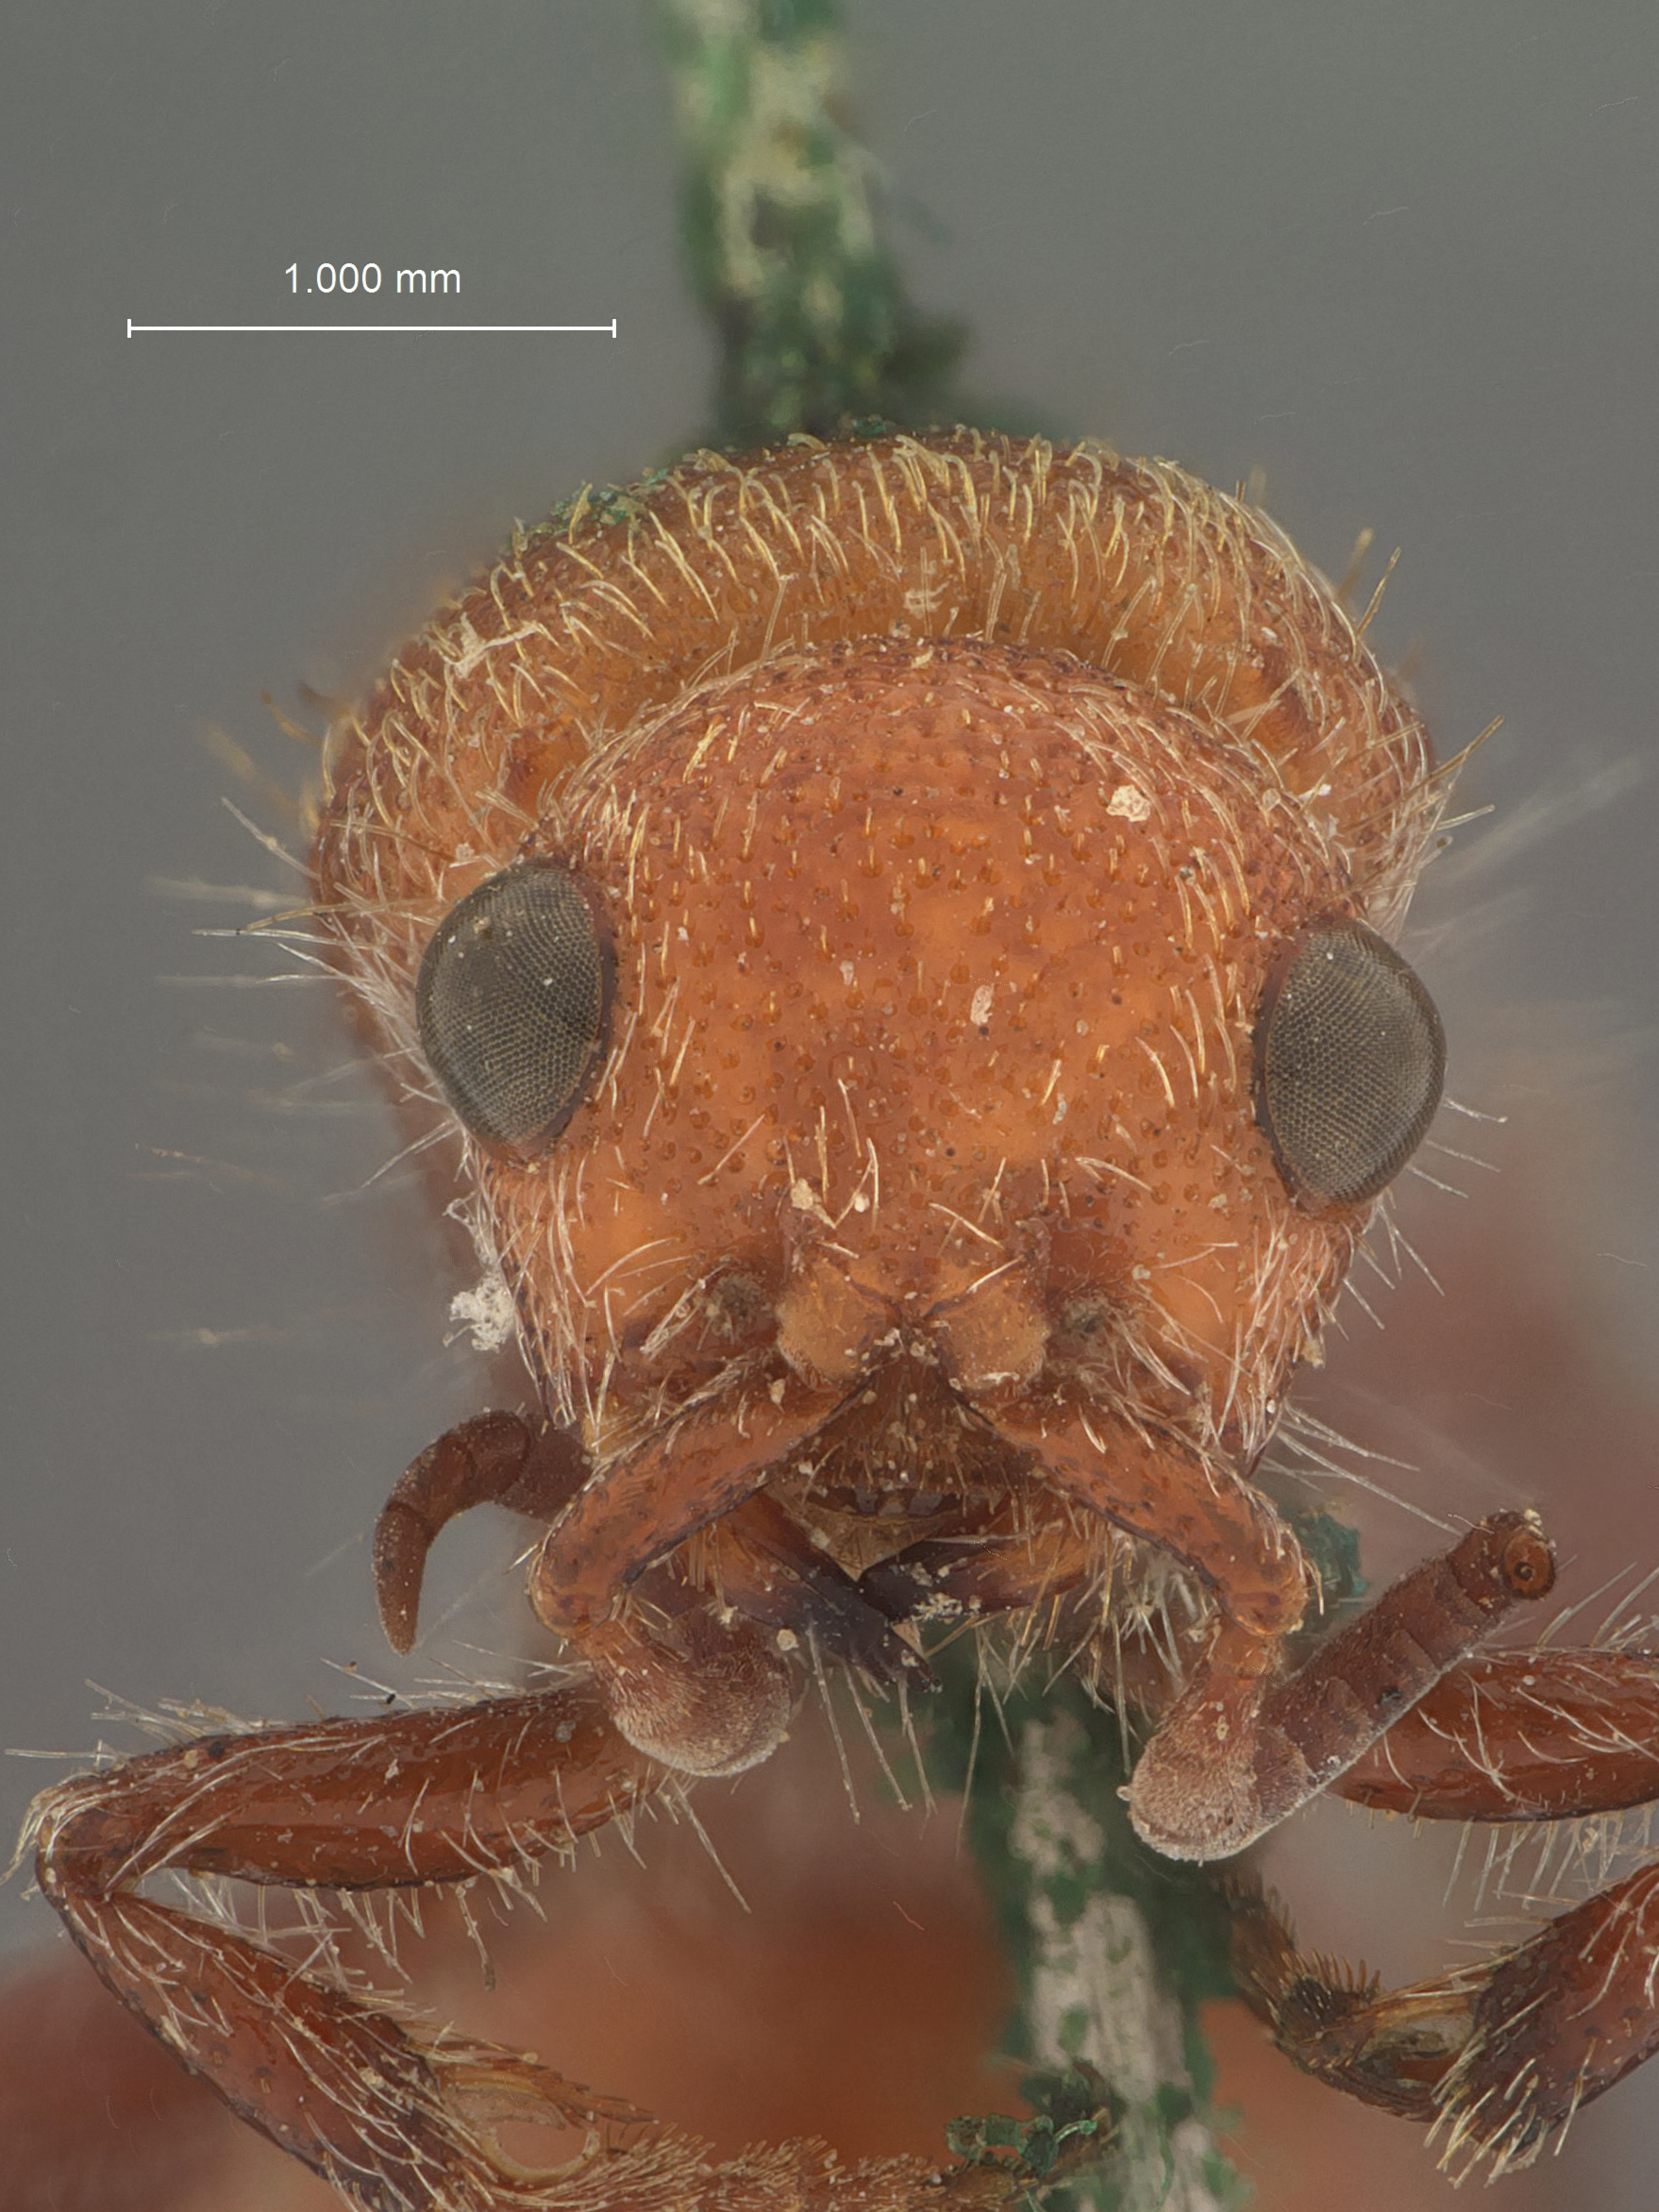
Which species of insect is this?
Dasymutilla texensis
